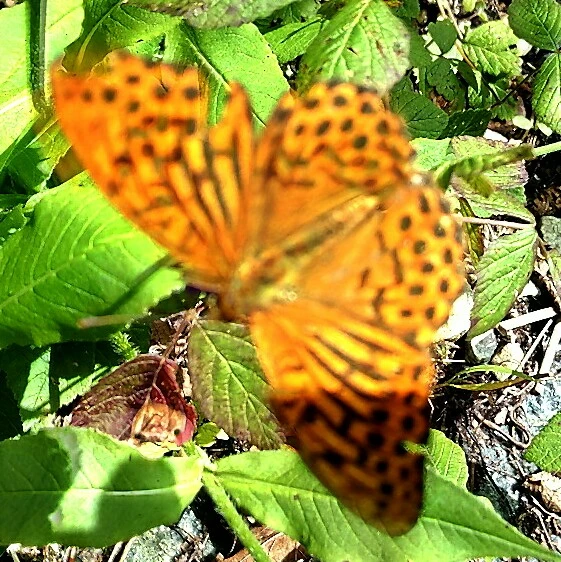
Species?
Argynnis paphia
